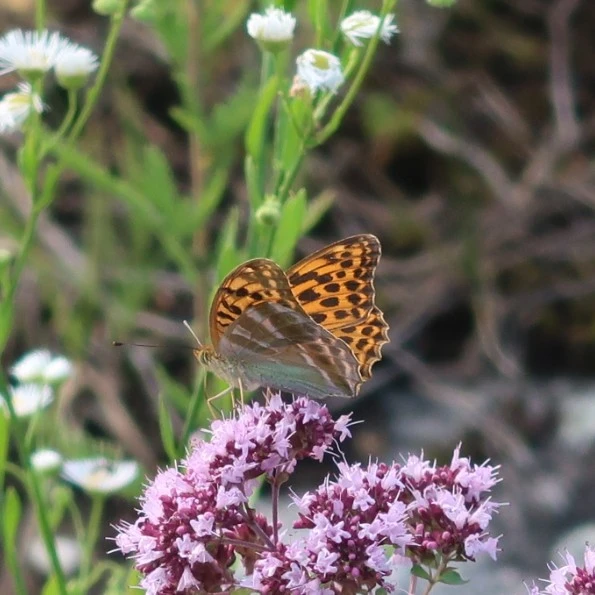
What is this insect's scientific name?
Argynnis paphia
